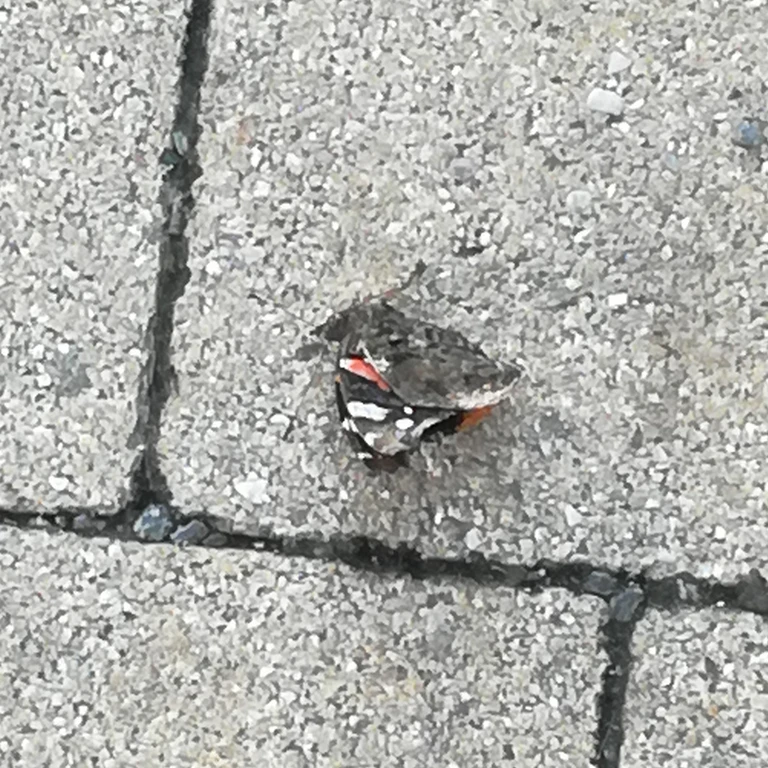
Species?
Vanessa atalanta
